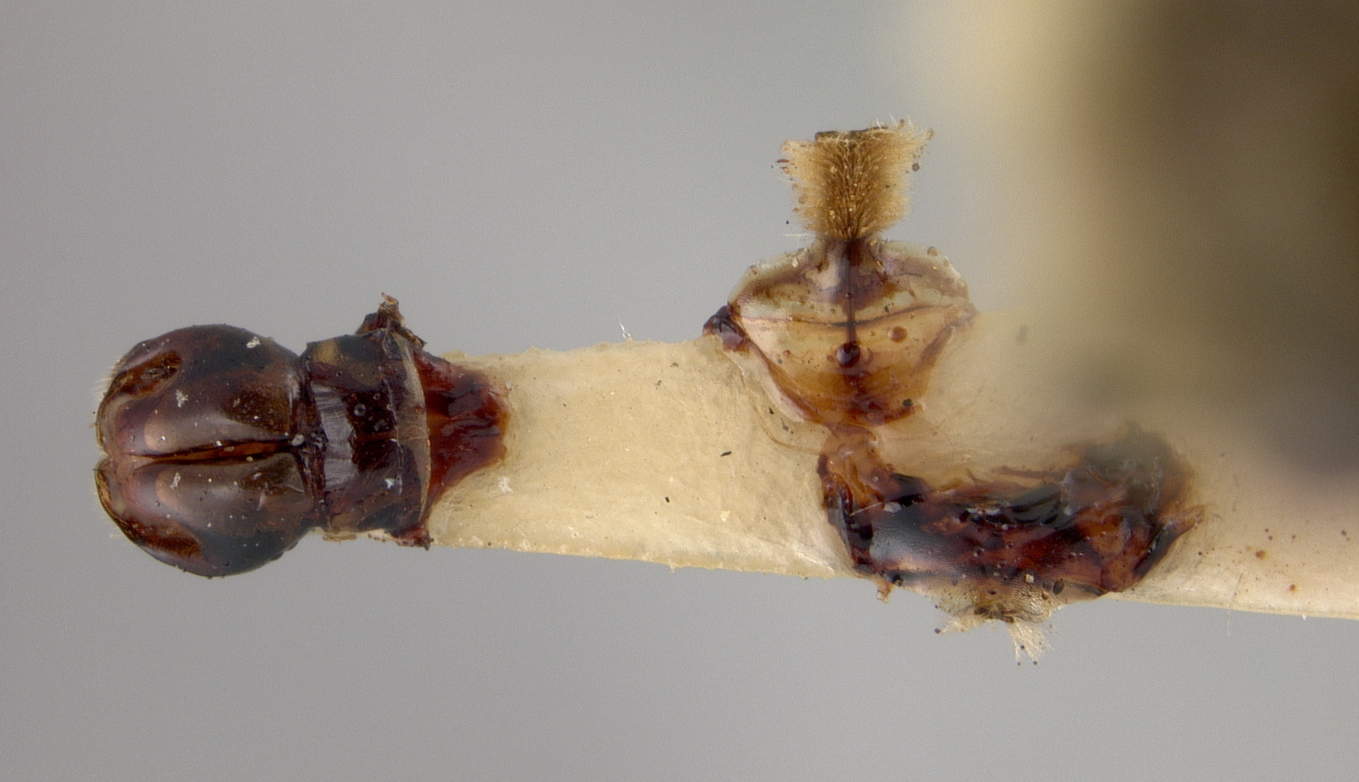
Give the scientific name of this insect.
Andrena carrikeri
